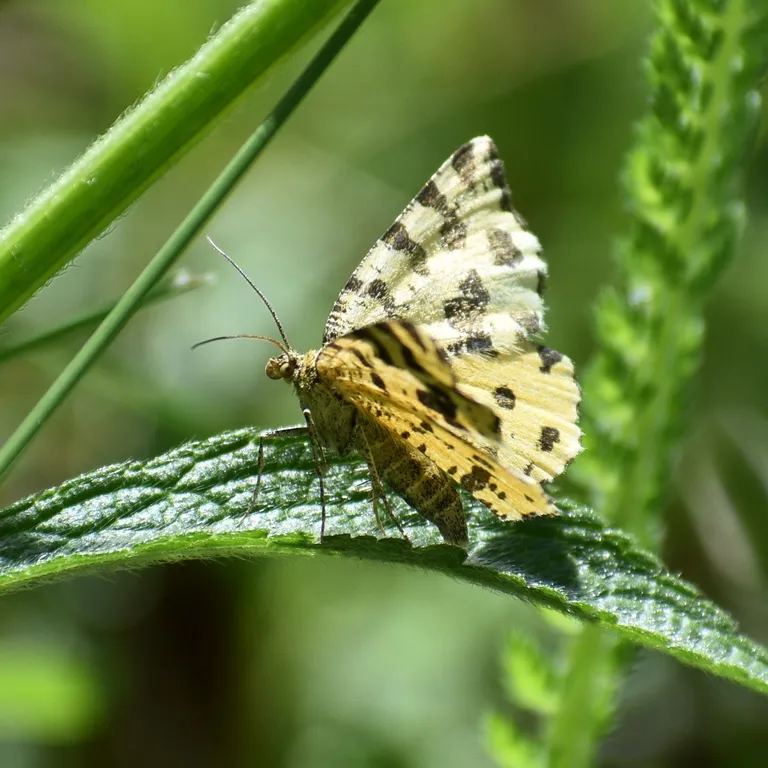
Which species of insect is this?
Pseudopanthera macularia
